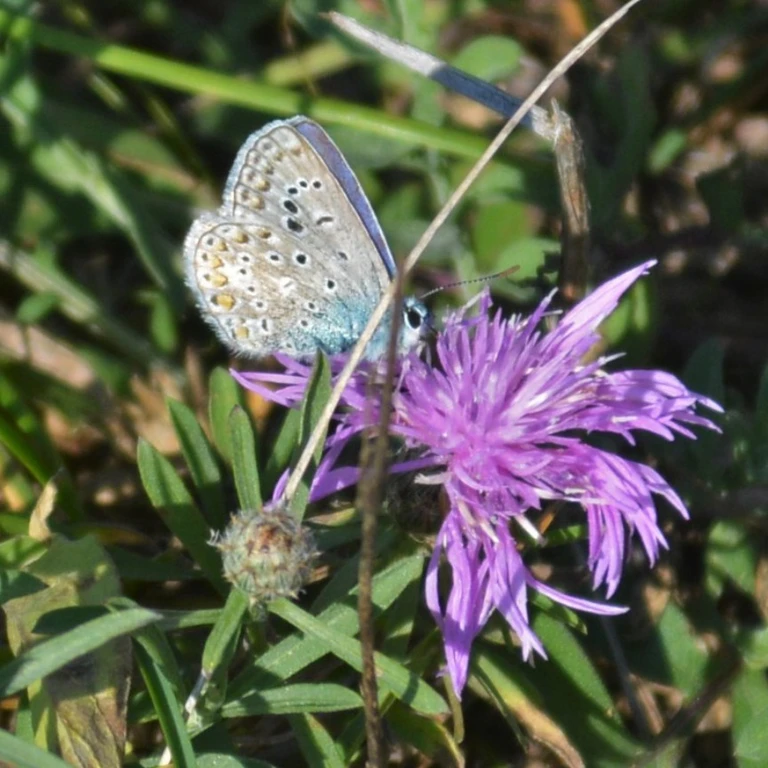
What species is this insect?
Polyommatus icarus
